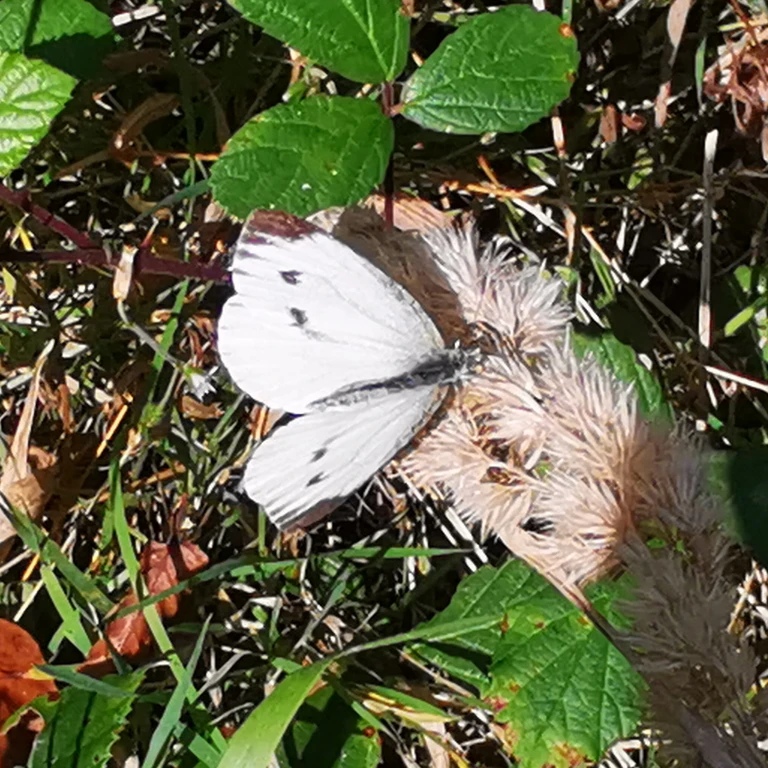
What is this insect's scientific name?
Pieris napi
